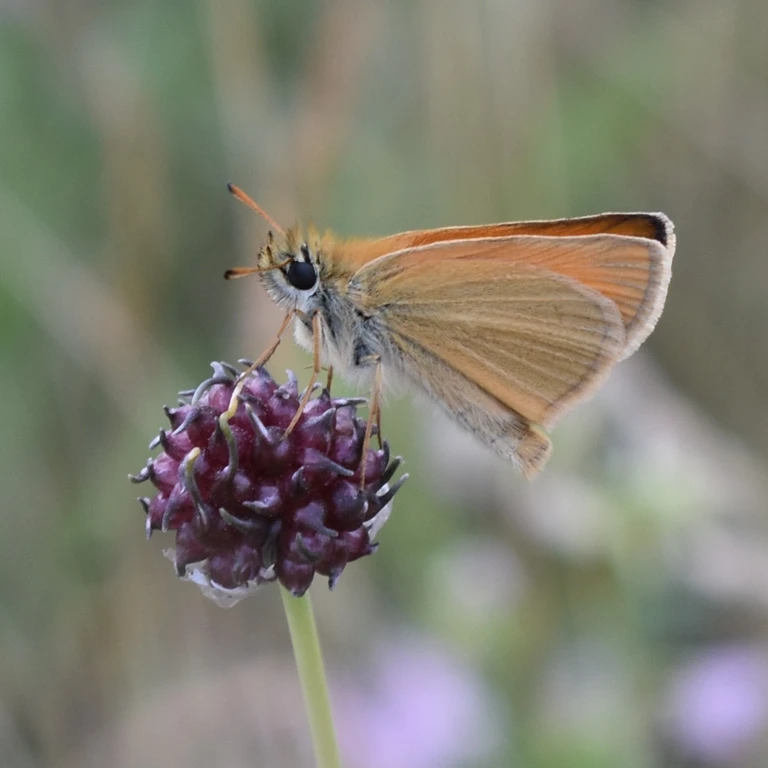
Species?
Thymelicus lineola
